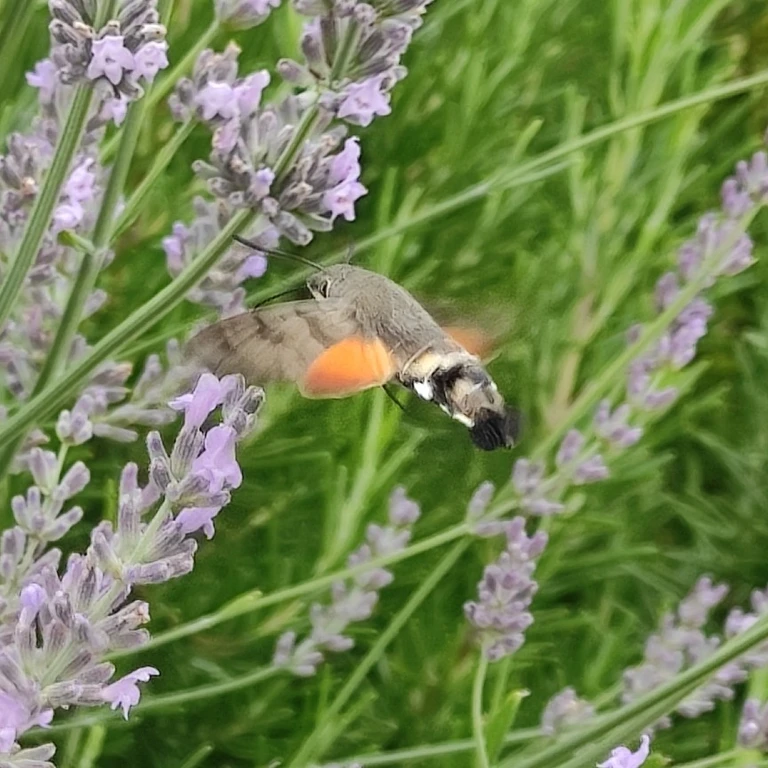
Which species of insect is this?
Macroglossum stellatarum
